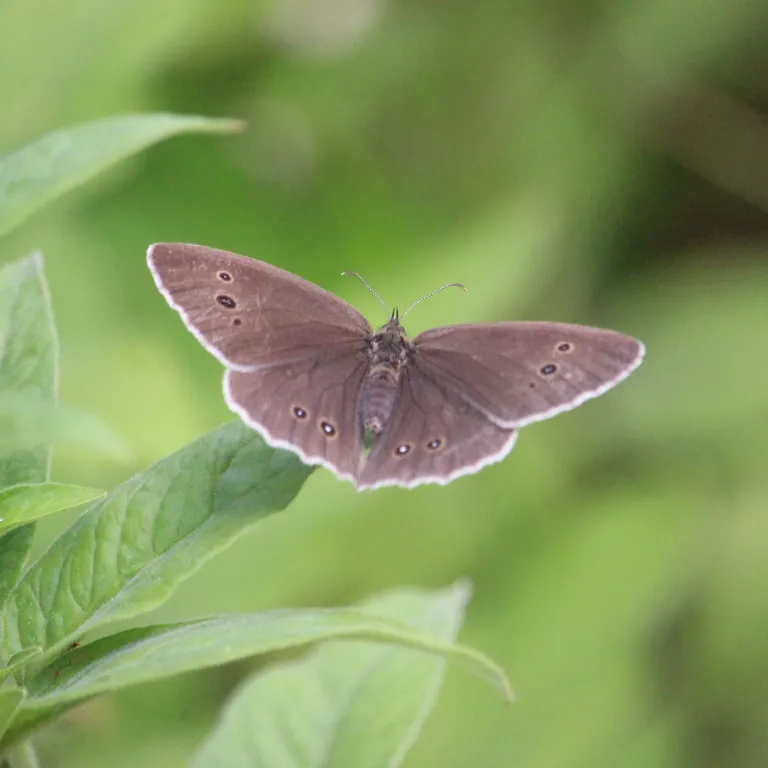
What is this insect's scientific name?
Aphantopus hyperantus
